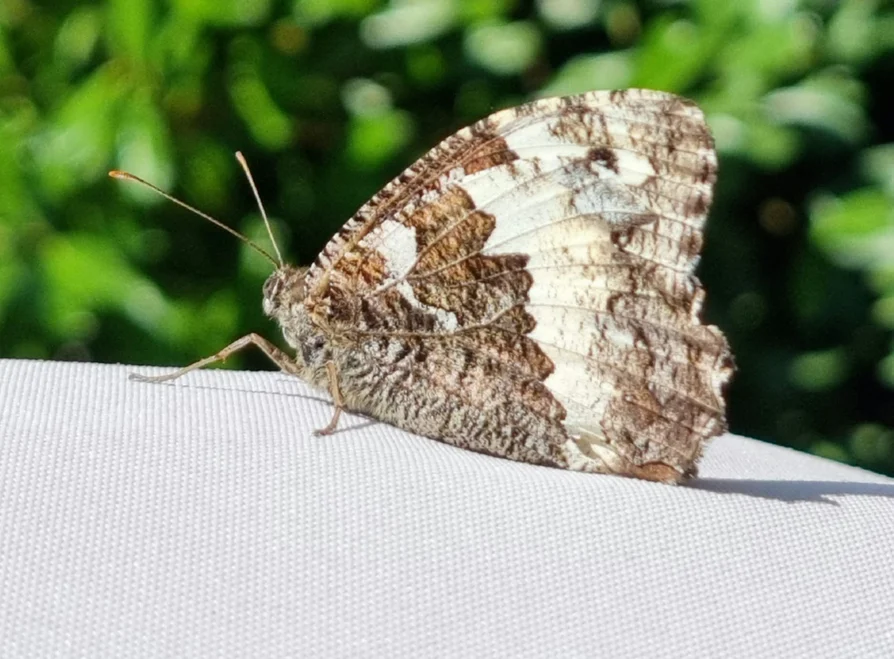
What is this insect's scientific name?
Brintesia circe
